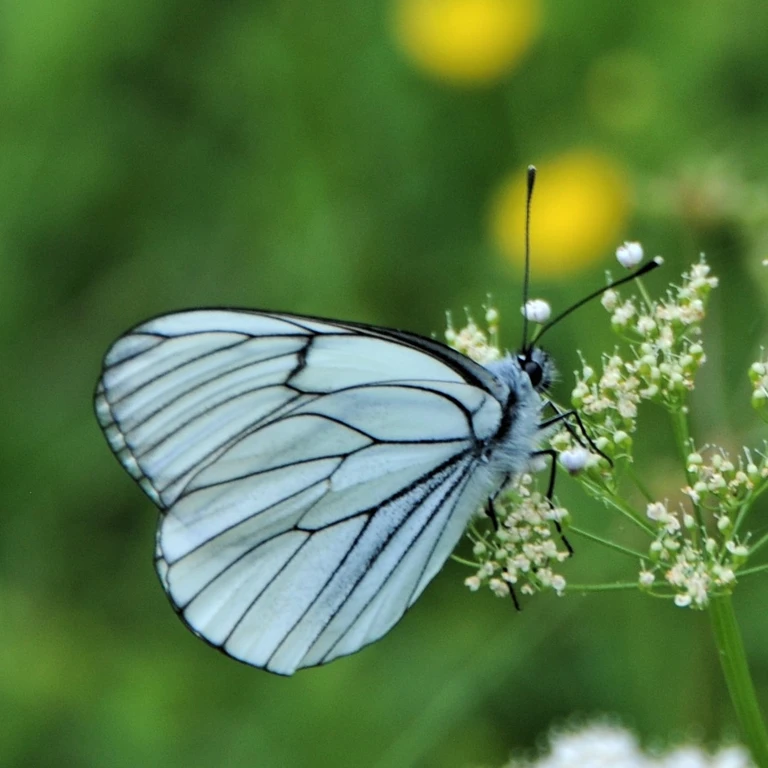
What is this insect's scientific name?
Aporia crataegi
